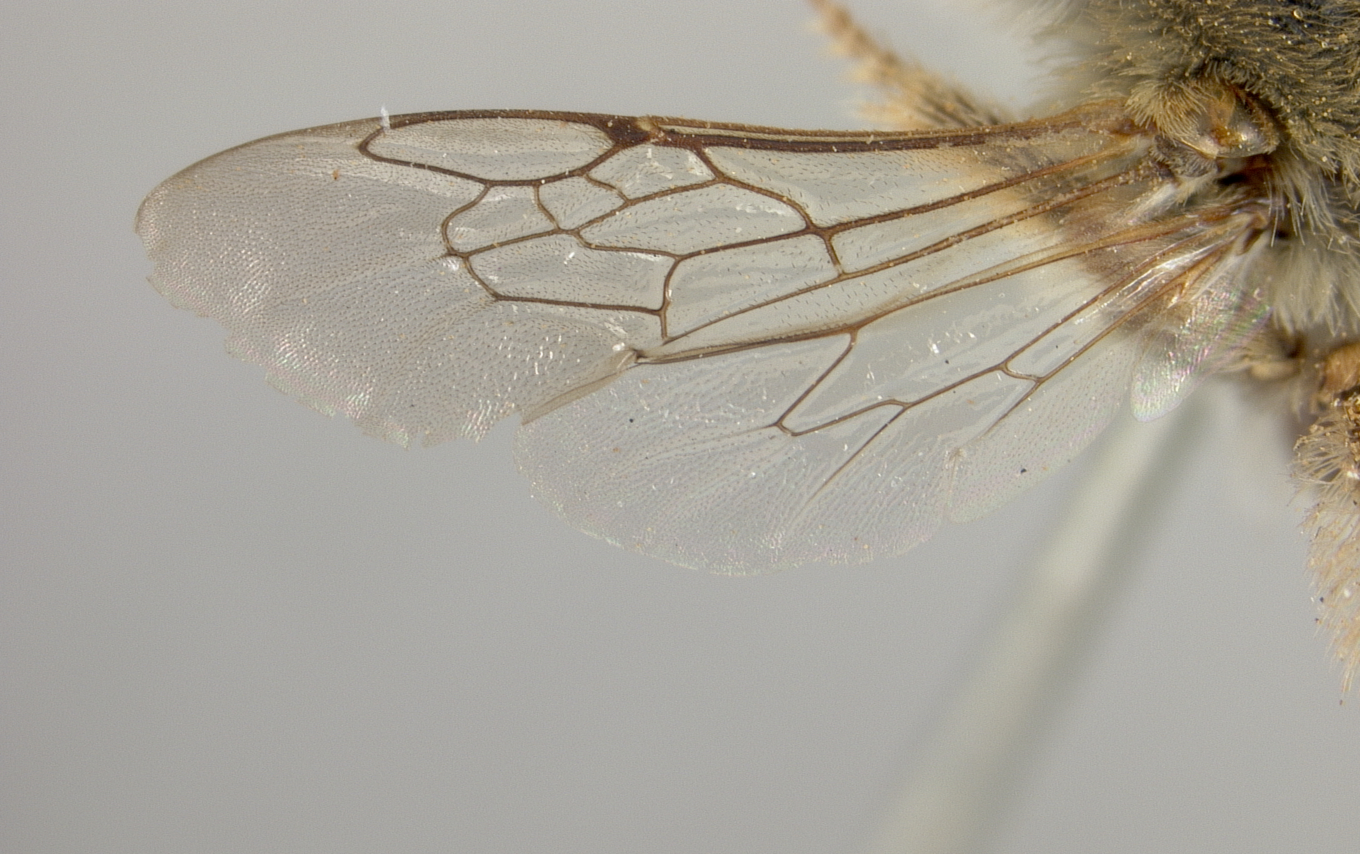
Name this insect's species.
Tetralonia rupicola
